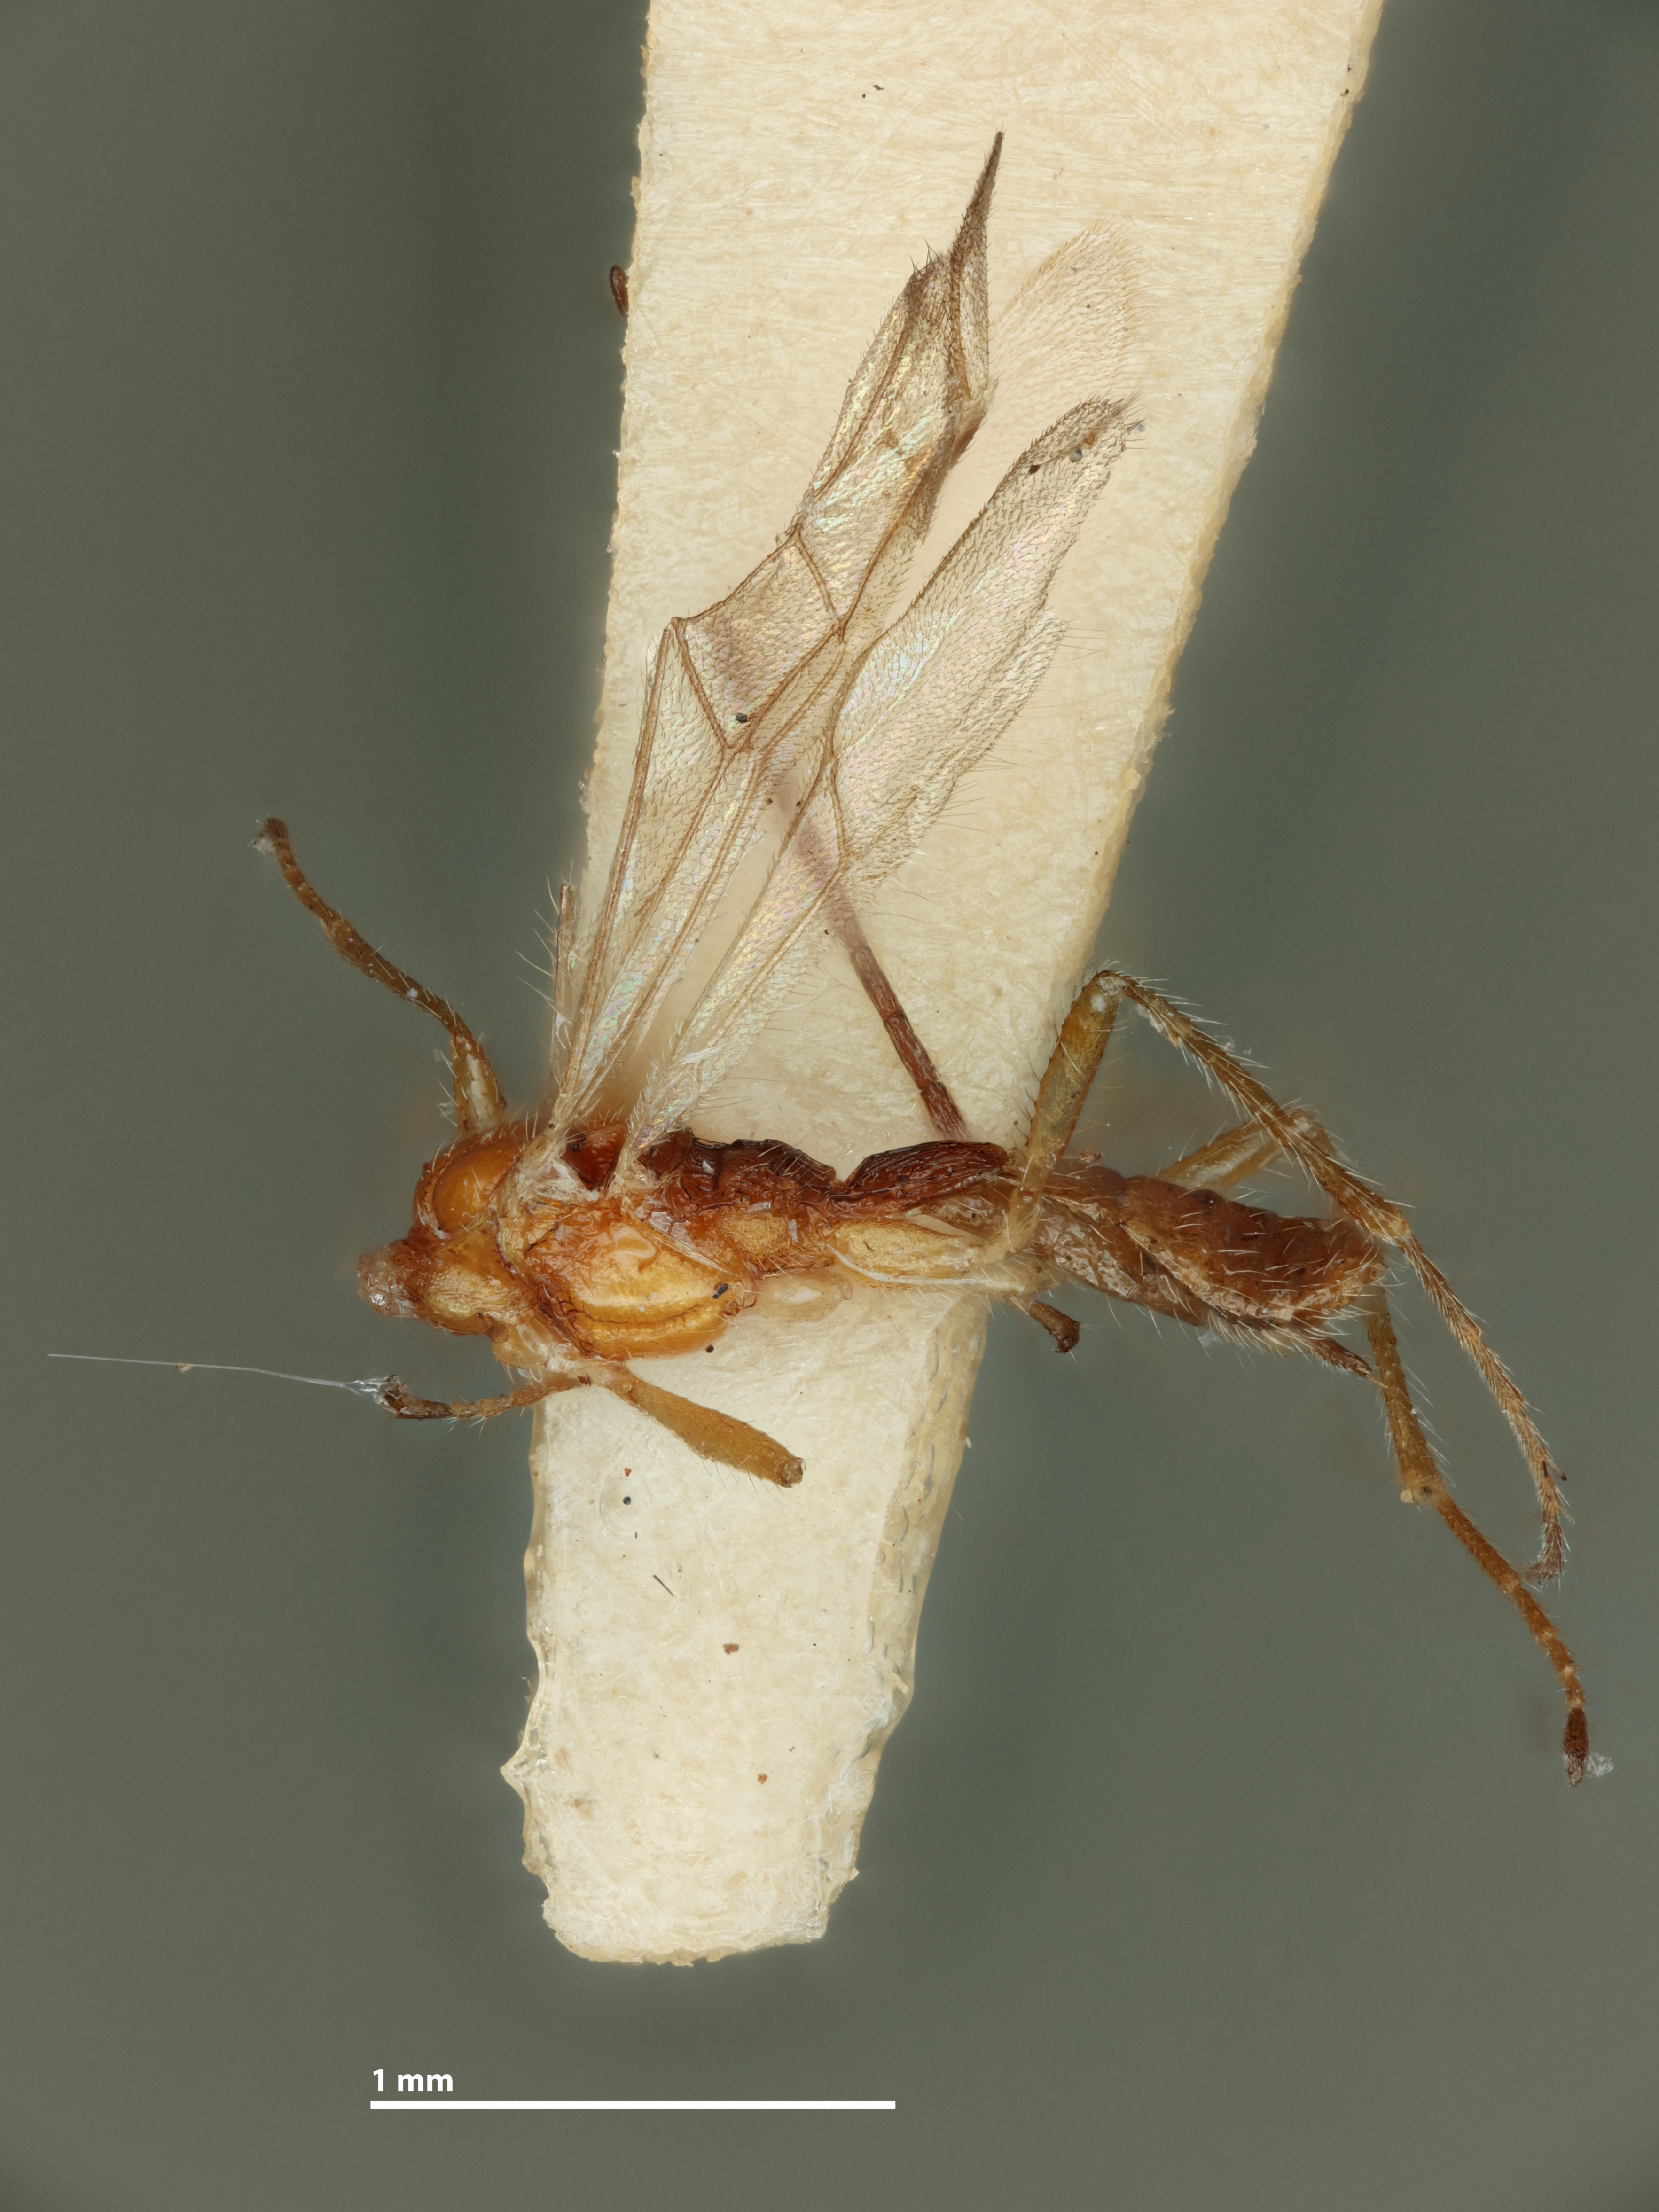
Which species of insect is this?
Canthoroctonus brunneus
